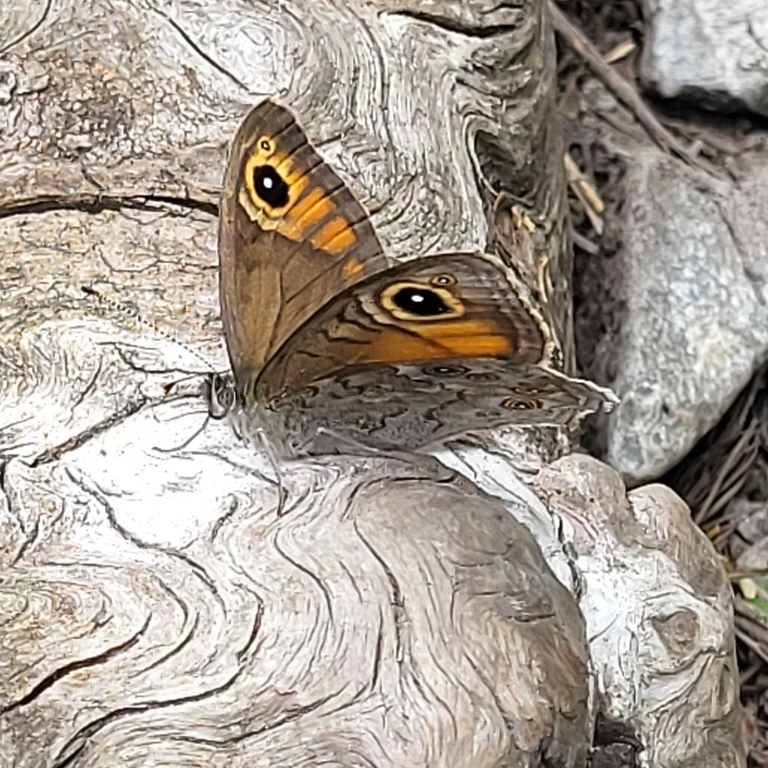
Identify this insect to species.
Lasiommata maera (also Pararge maera)
